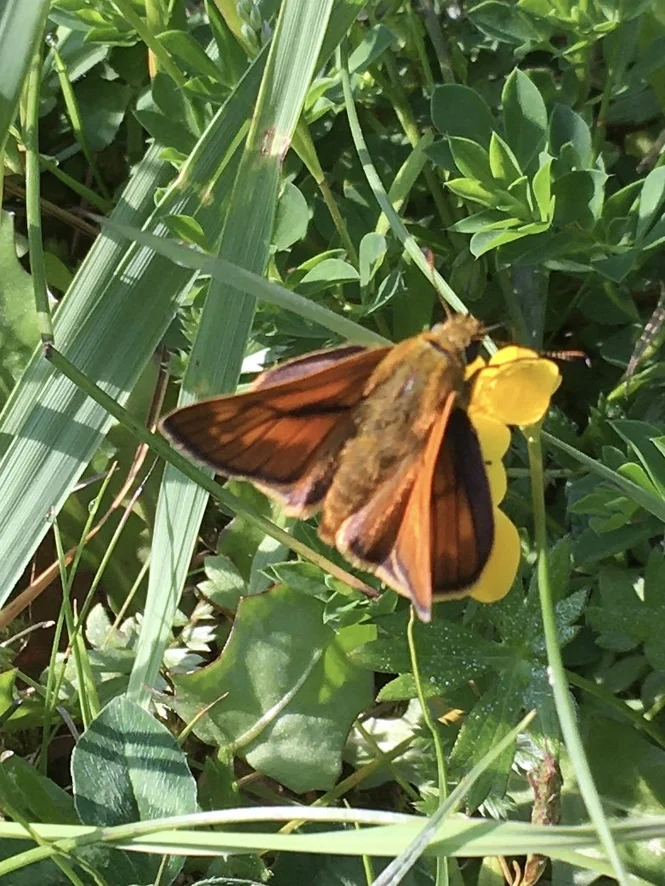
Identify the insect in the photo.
Ochlodes sylvanus (also Ochlodes venata)
